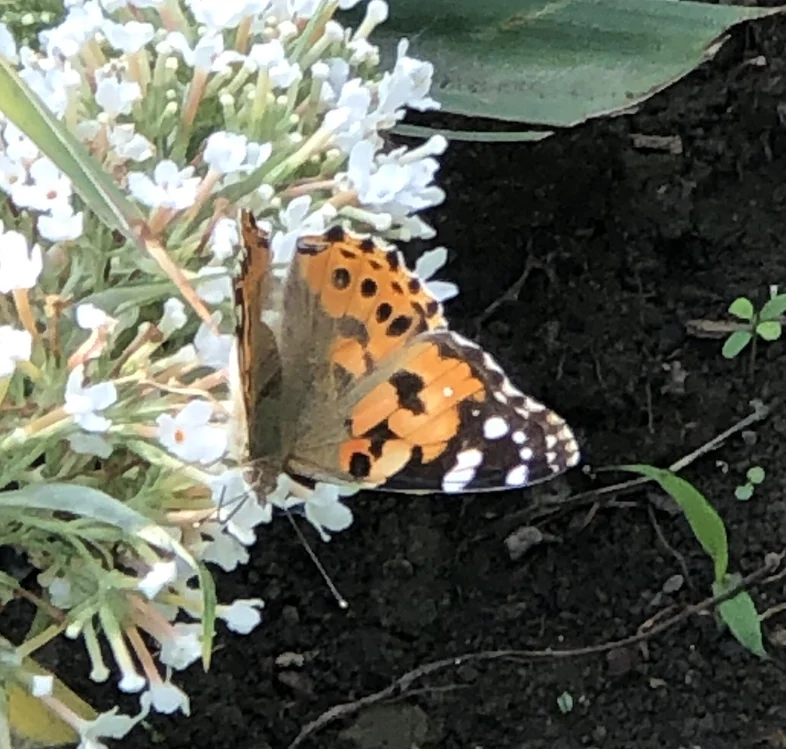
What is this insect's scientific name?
Vanessa cardui
